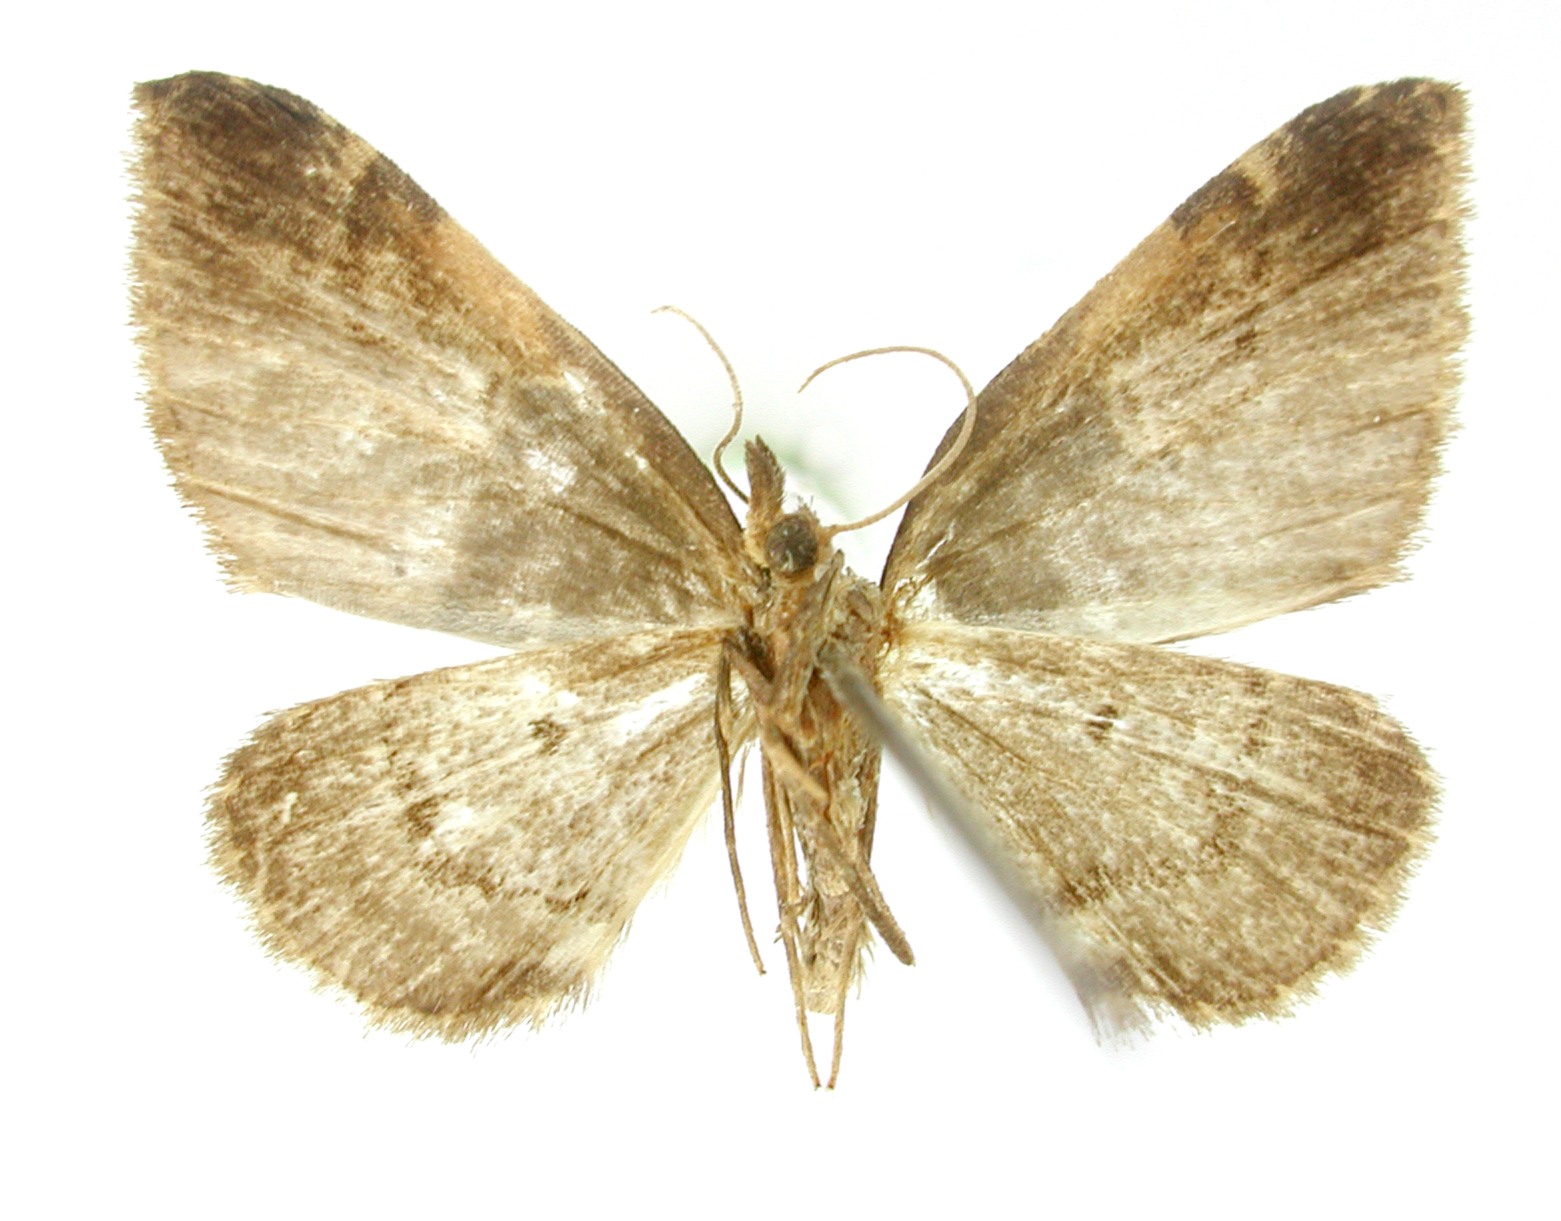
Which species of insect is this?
Perizoma brunneopicta
